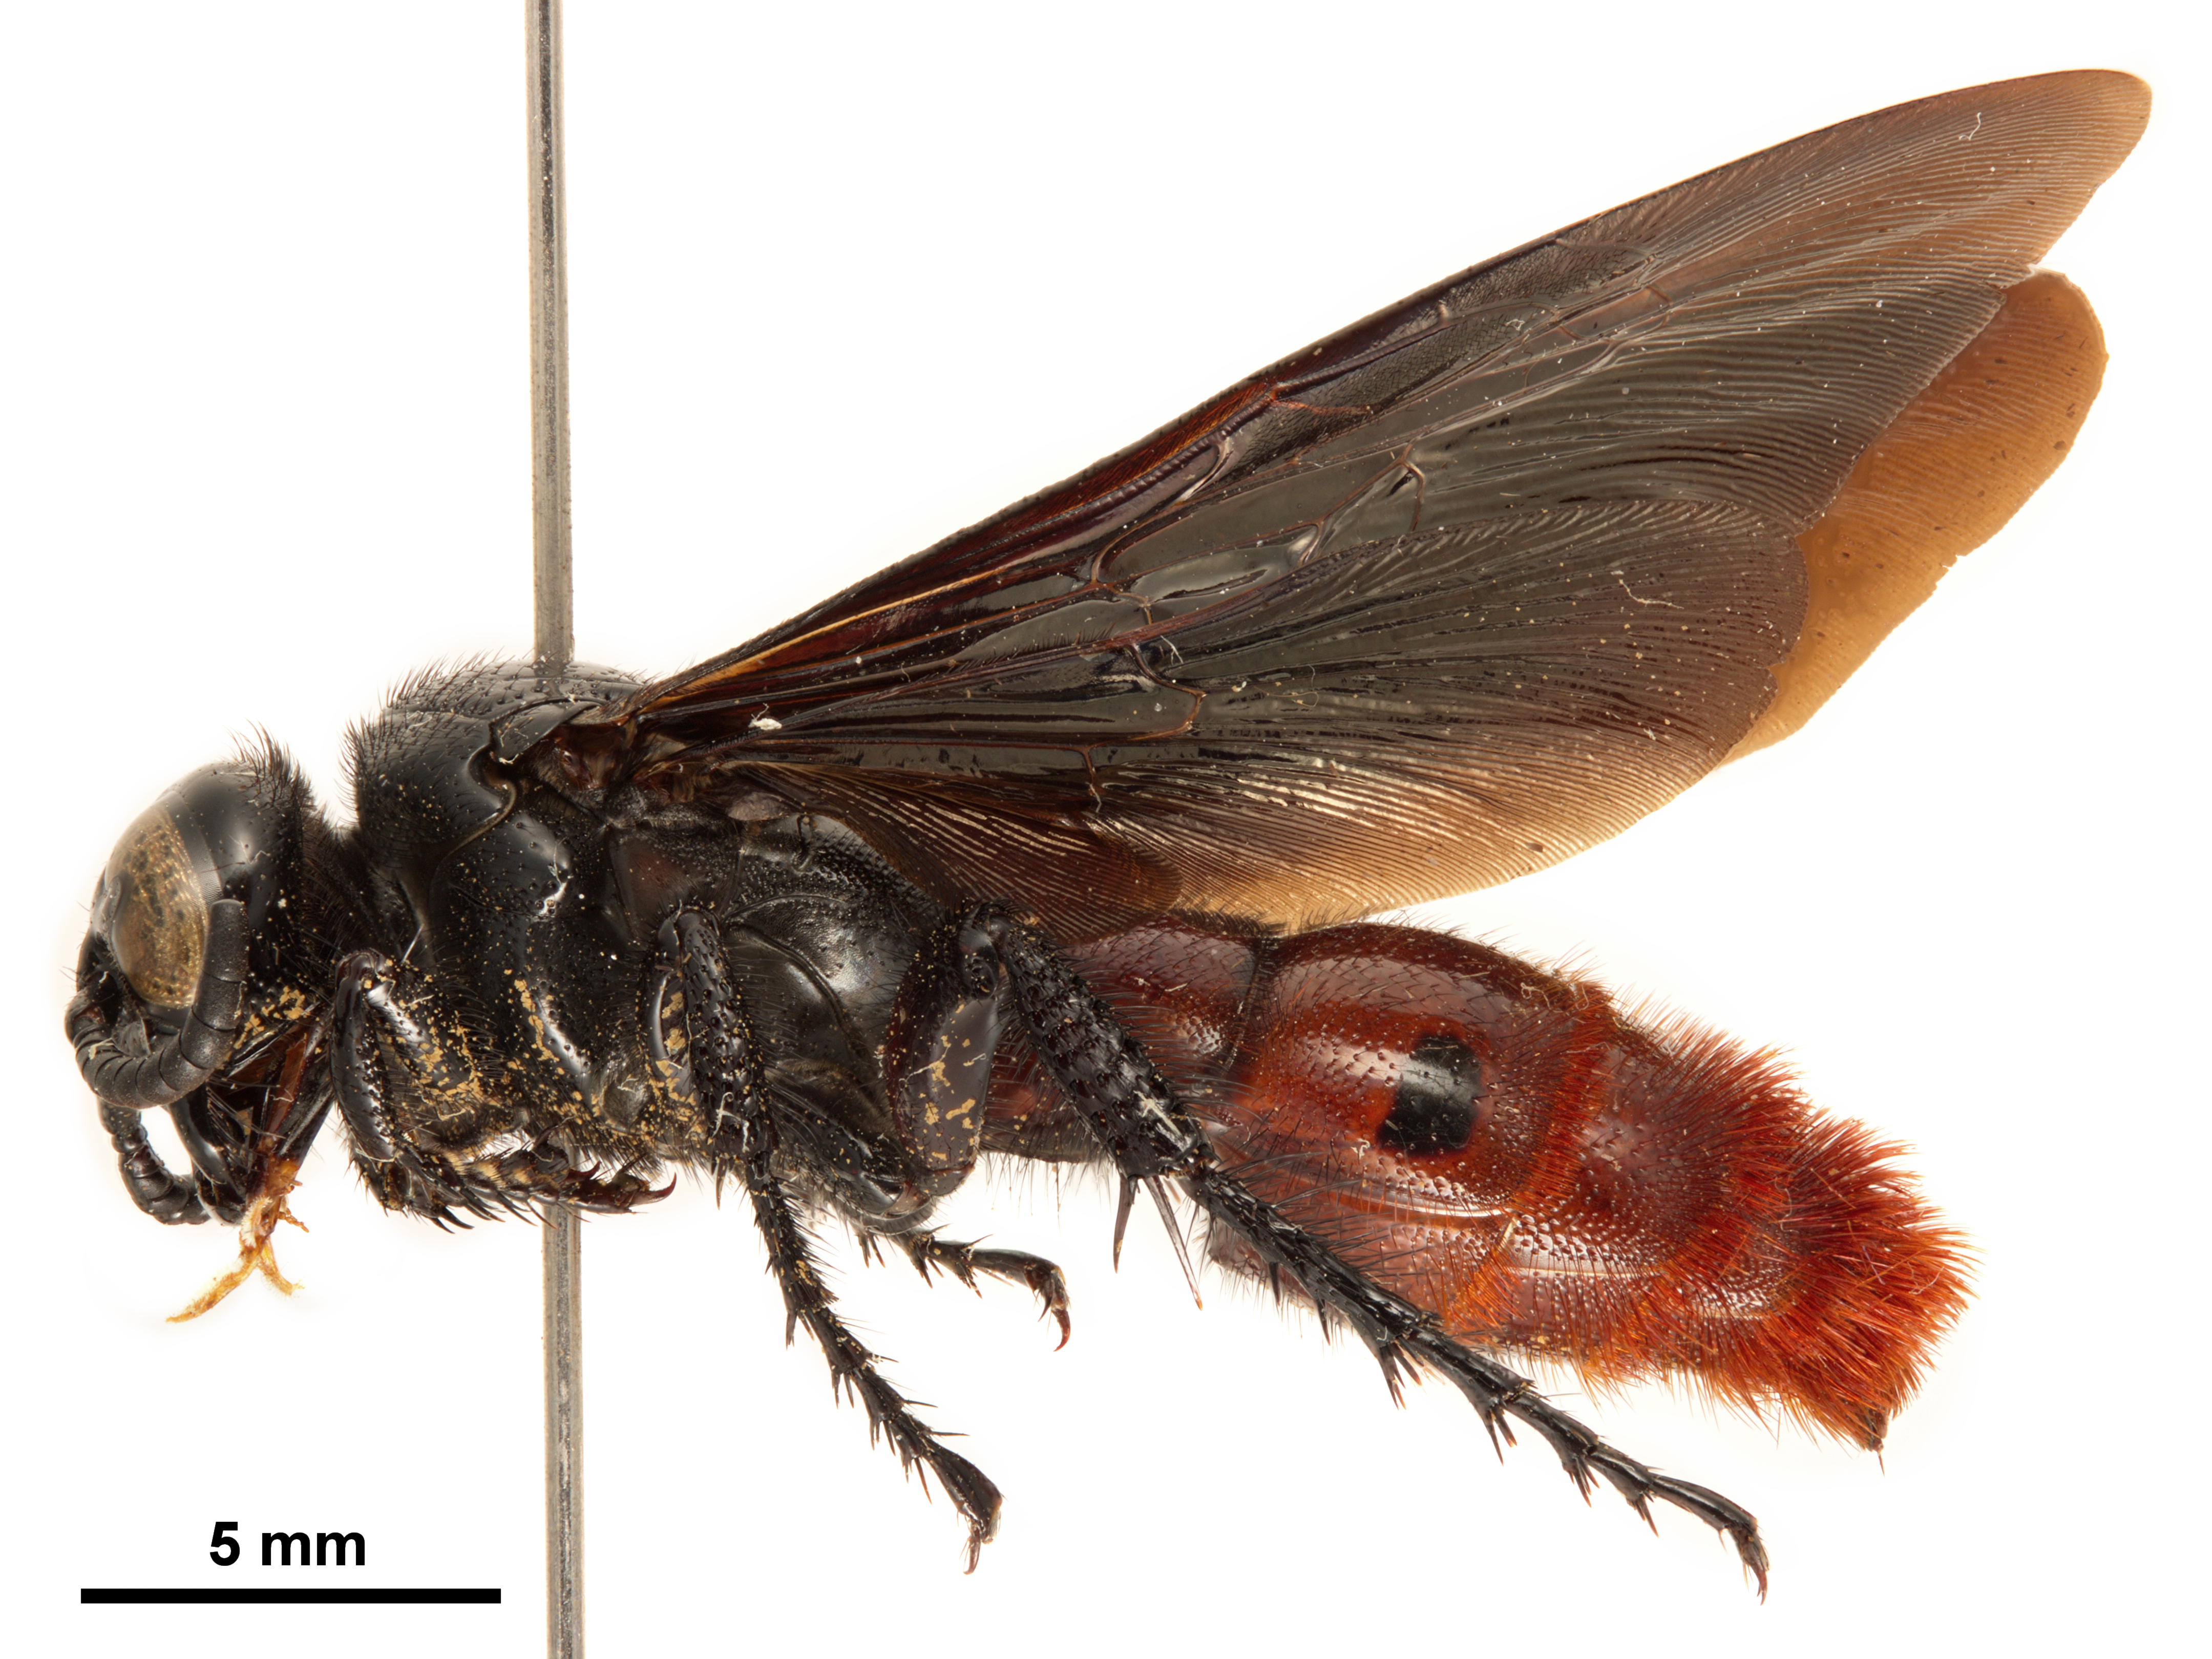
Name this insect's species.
Liacos erythrosoma
